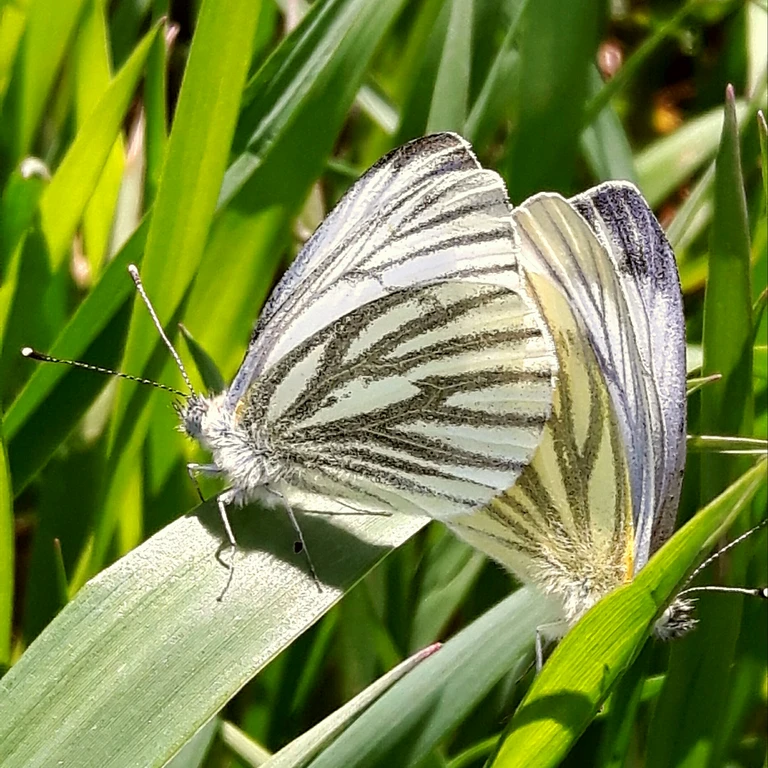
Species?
Pieris napi
